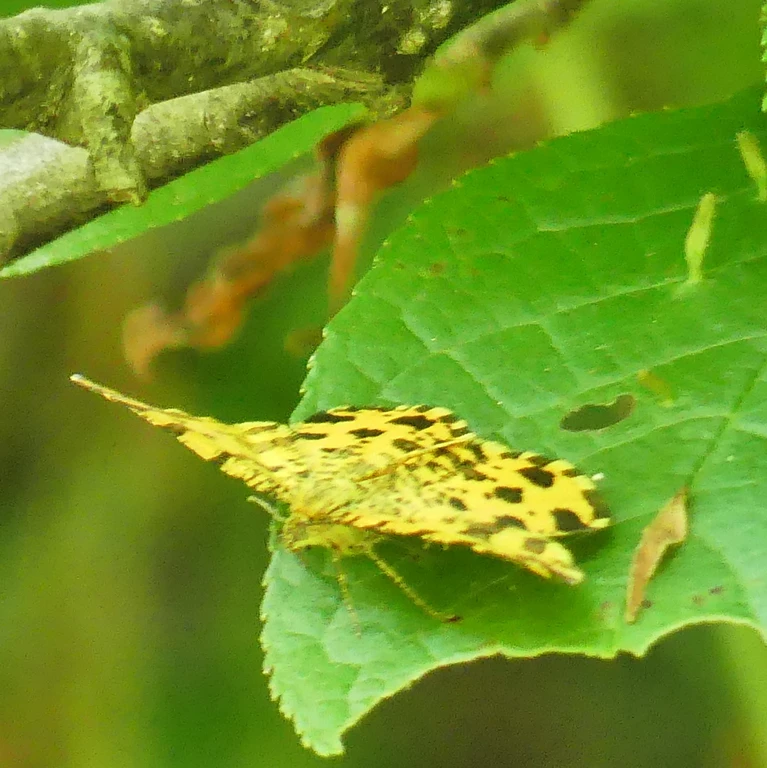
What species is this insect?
Pseudopanthera macularia
